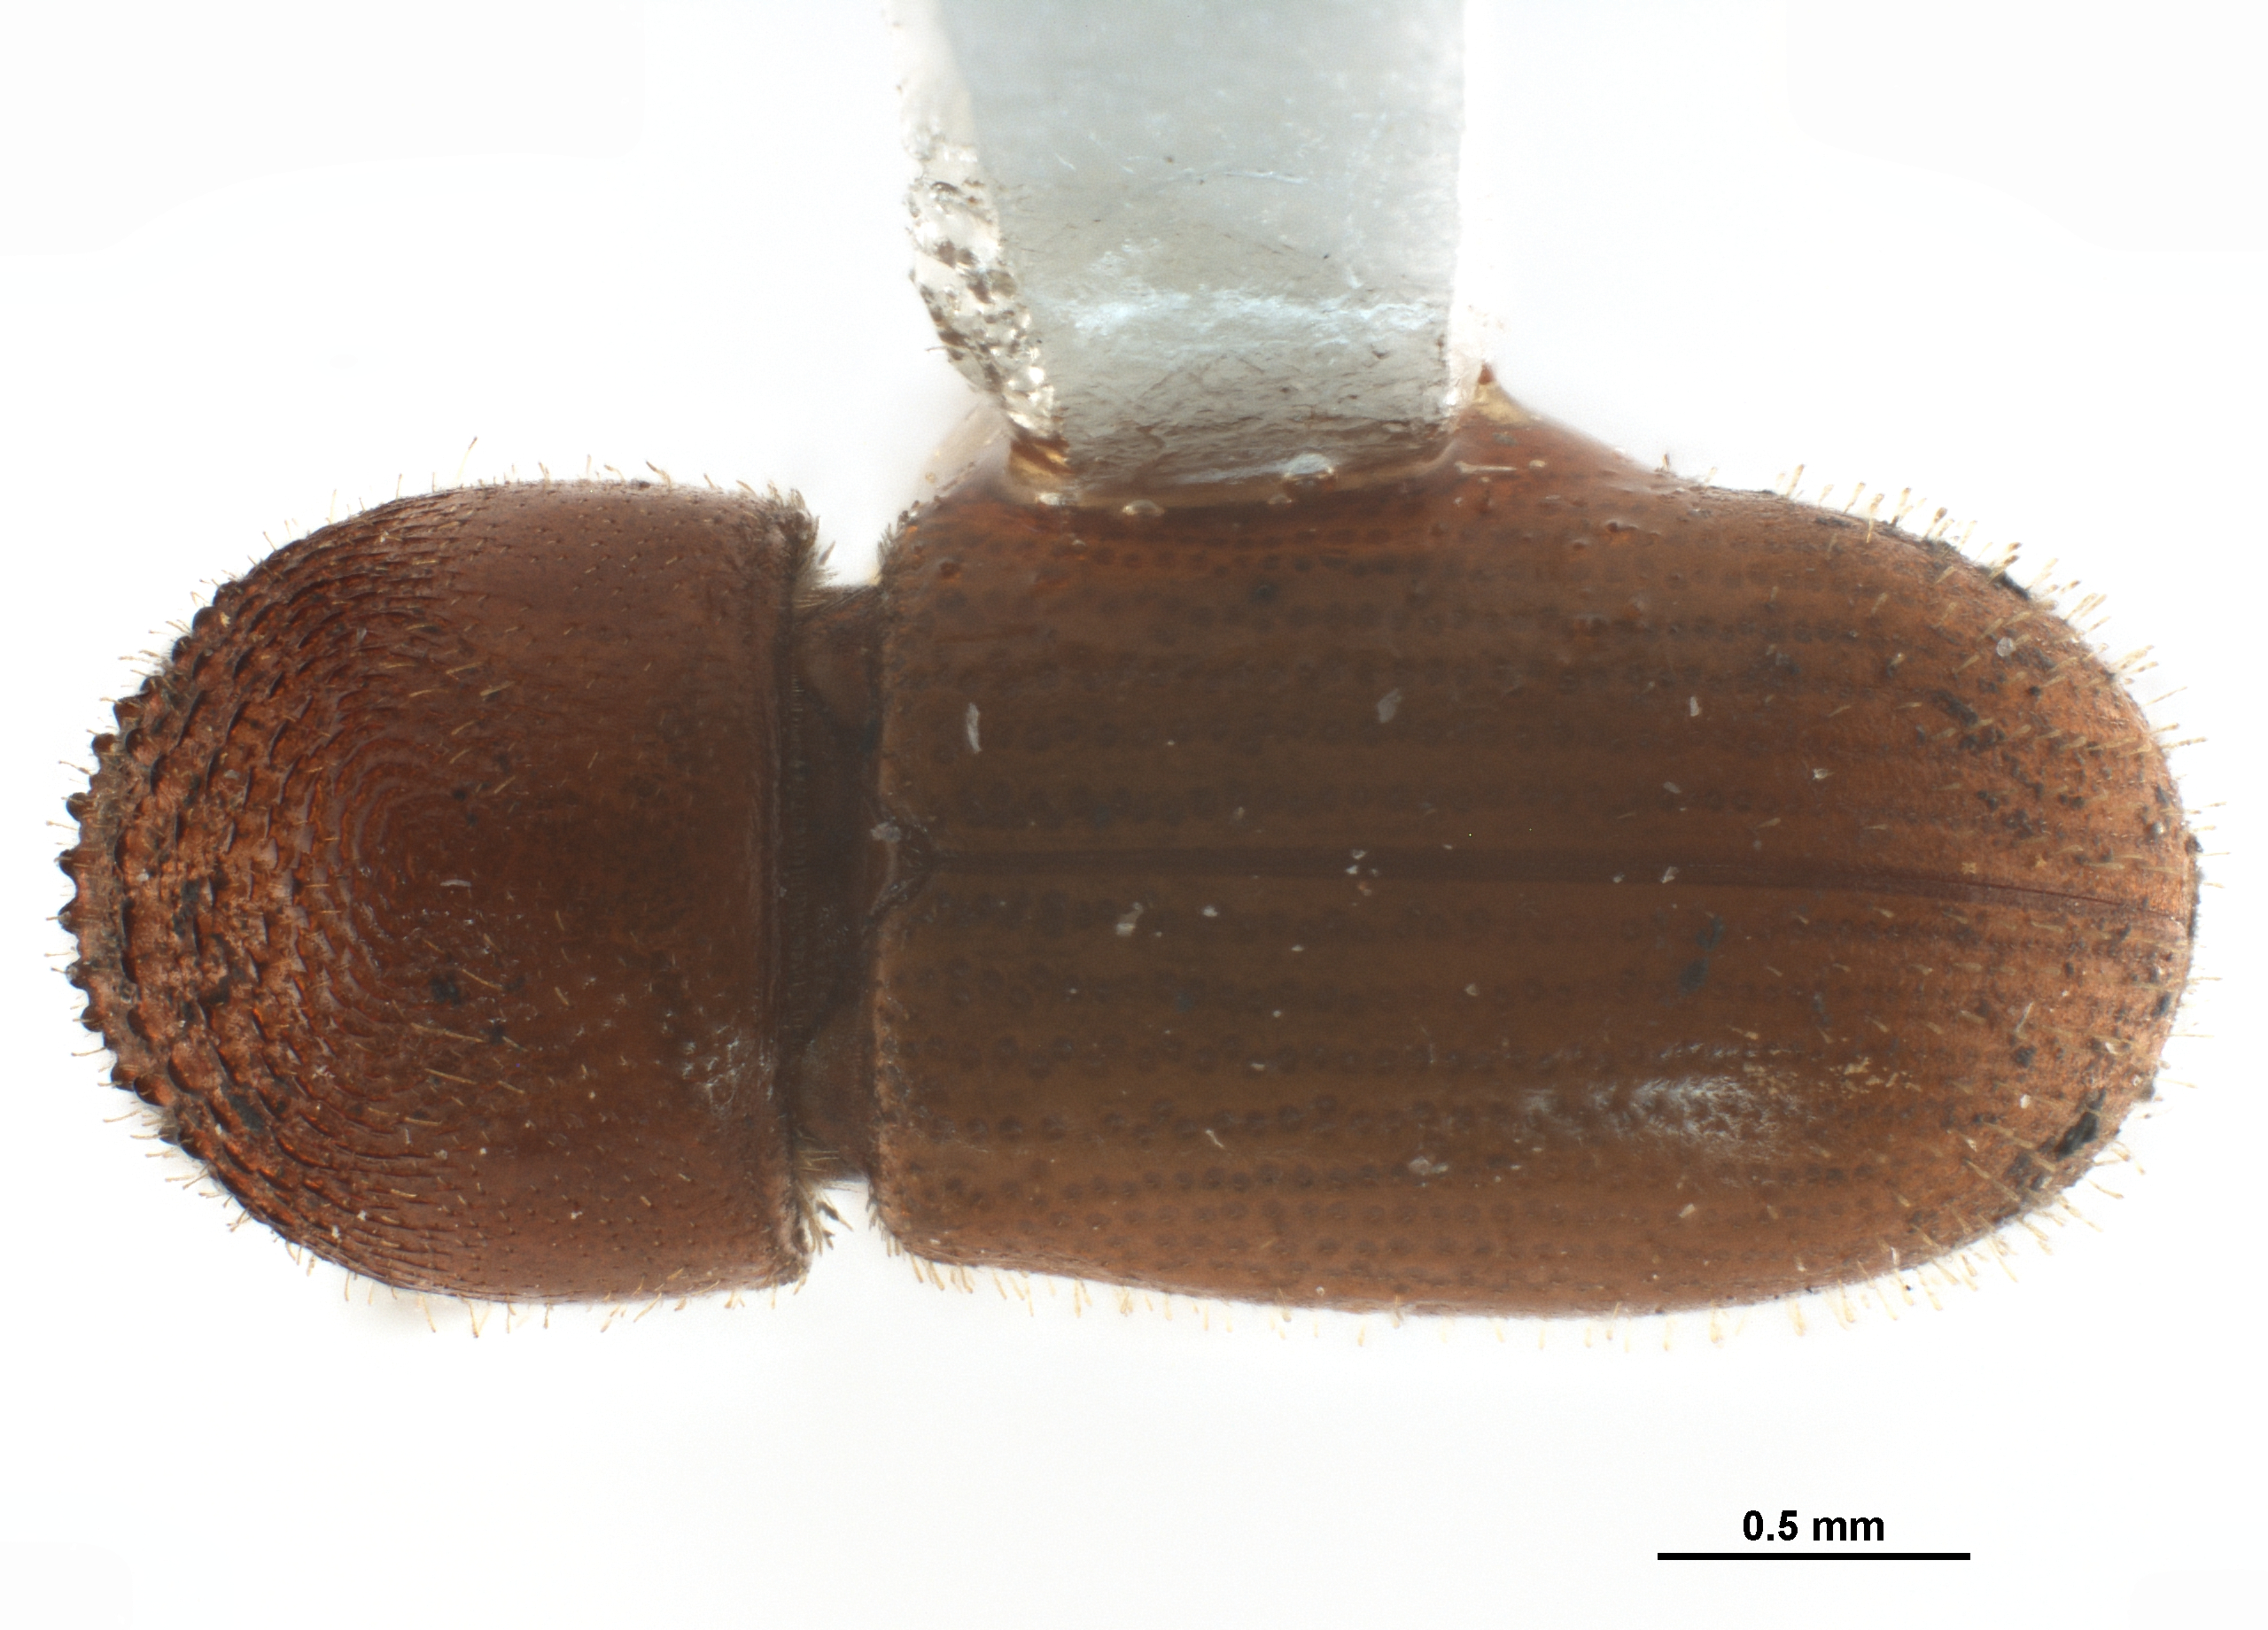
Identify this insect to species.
Cryptocarenus brevicollis
